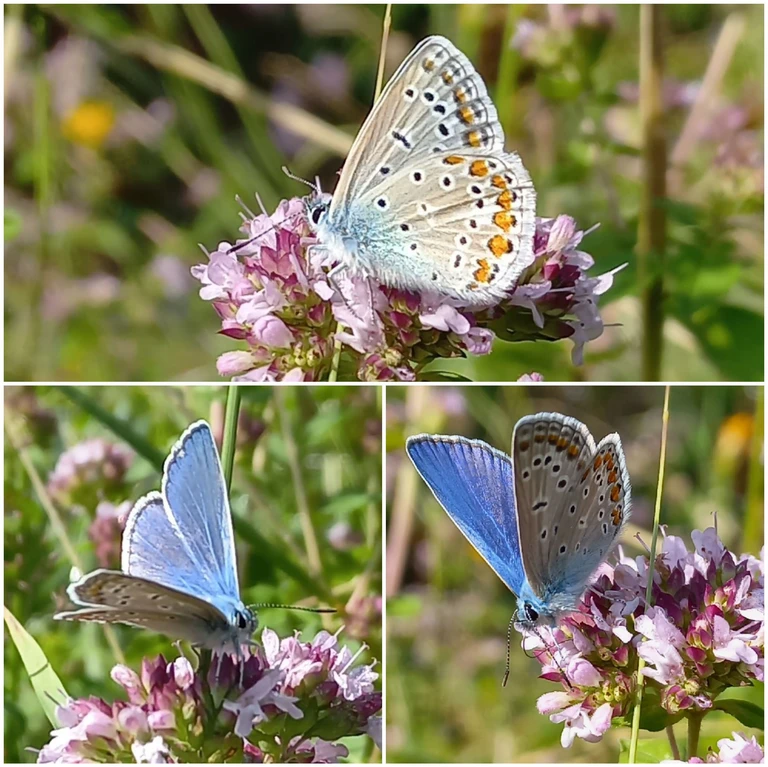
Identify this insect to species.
Polyommatus icarus
